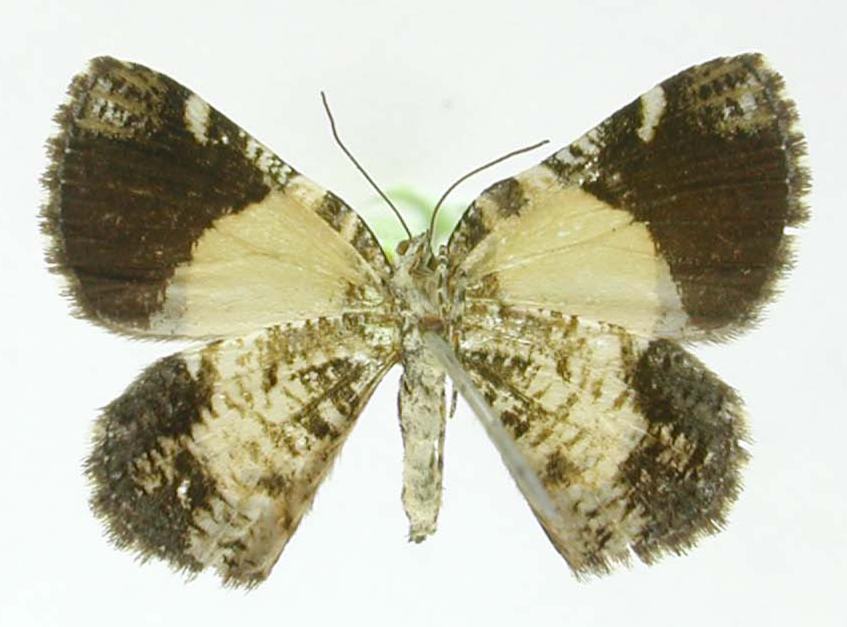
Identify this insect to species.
Scordylia particula
